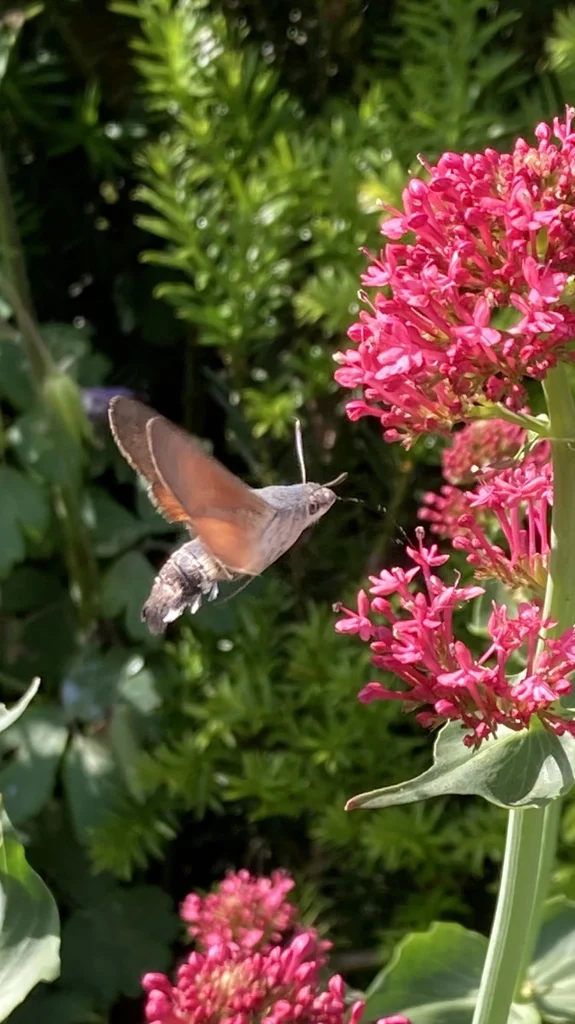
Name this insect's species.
Macroglossum stellatarum
